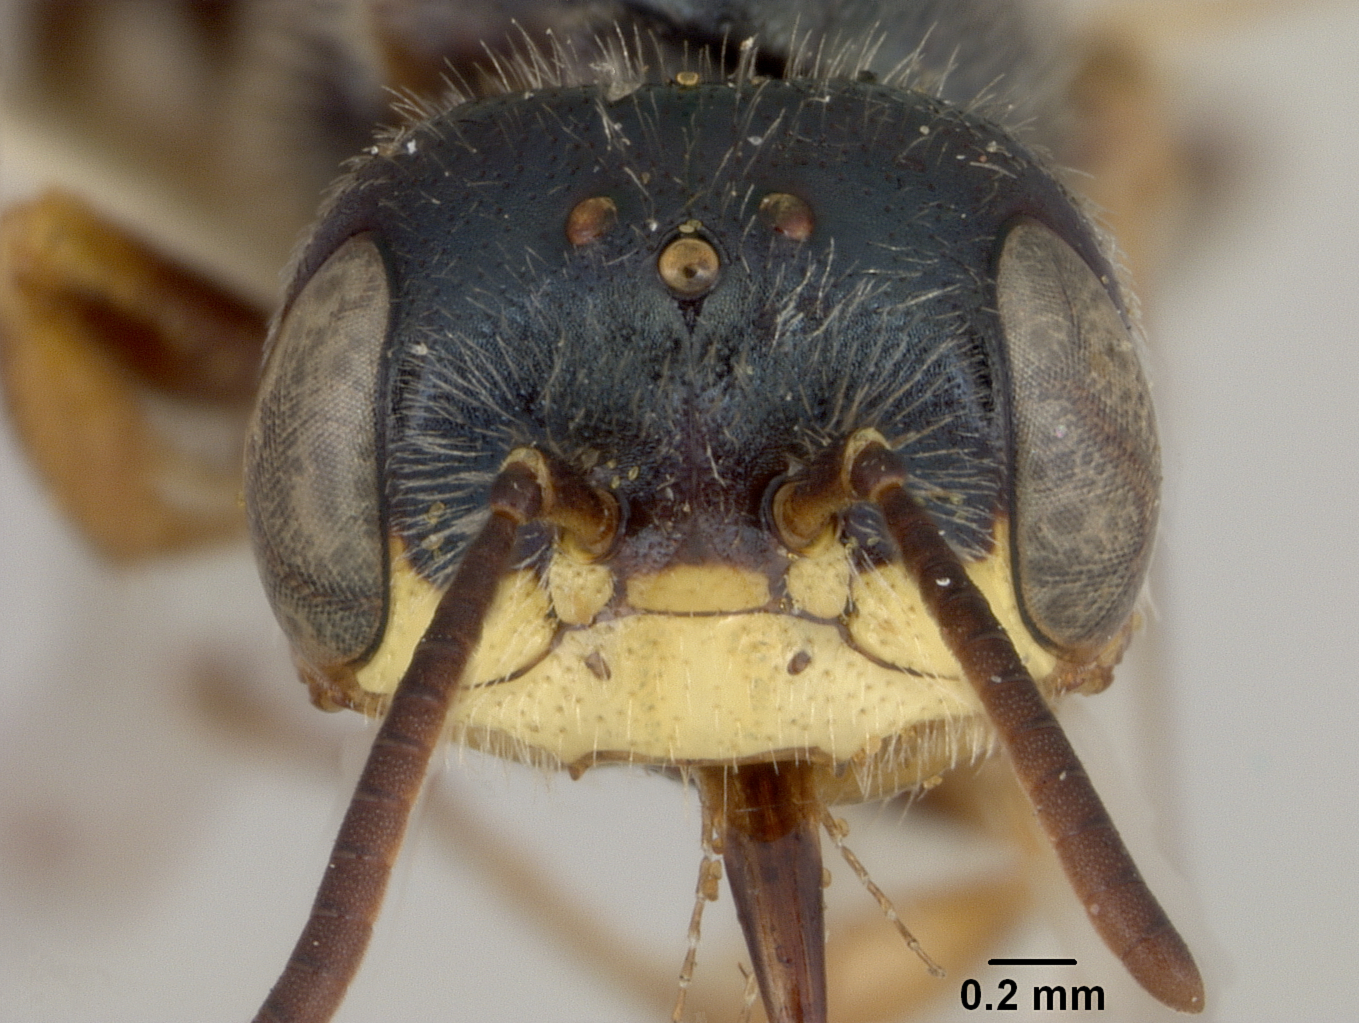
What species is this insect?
Perdita calochorti
